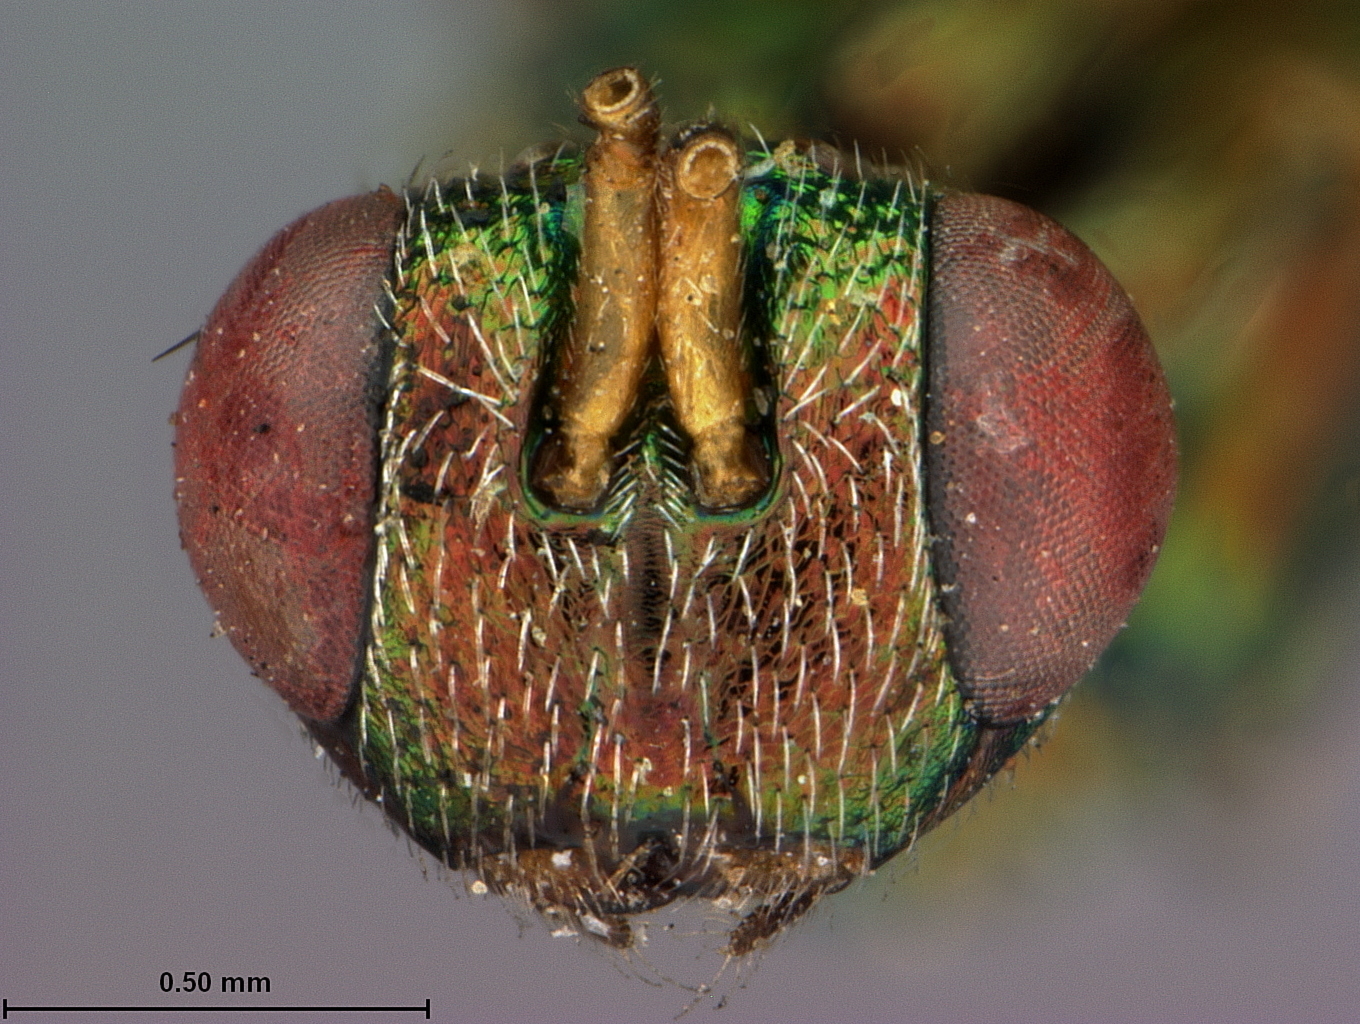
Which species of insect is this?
Syntomaspis californica
